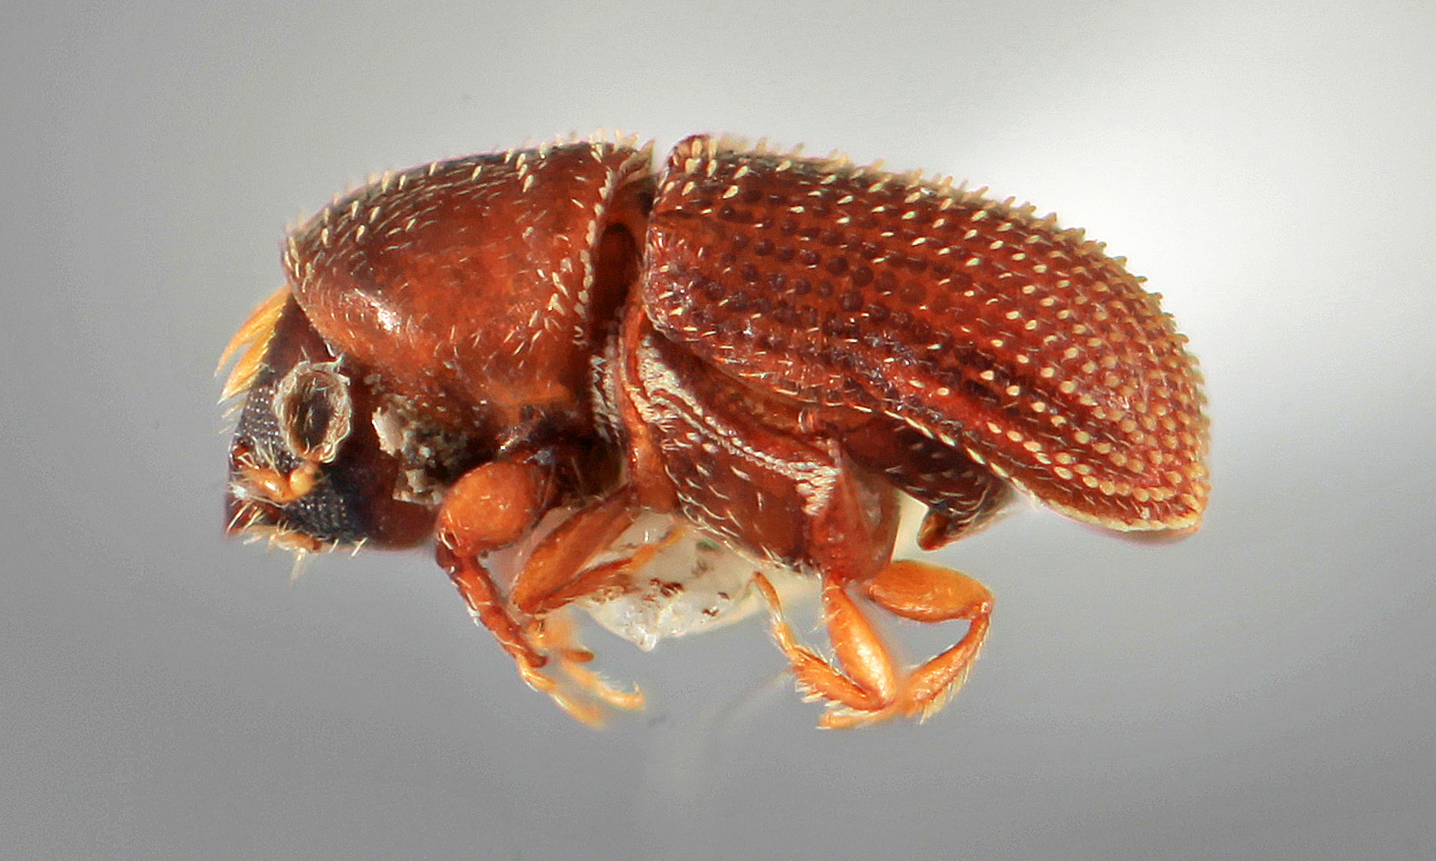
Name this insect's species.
Liparthrum carapae
